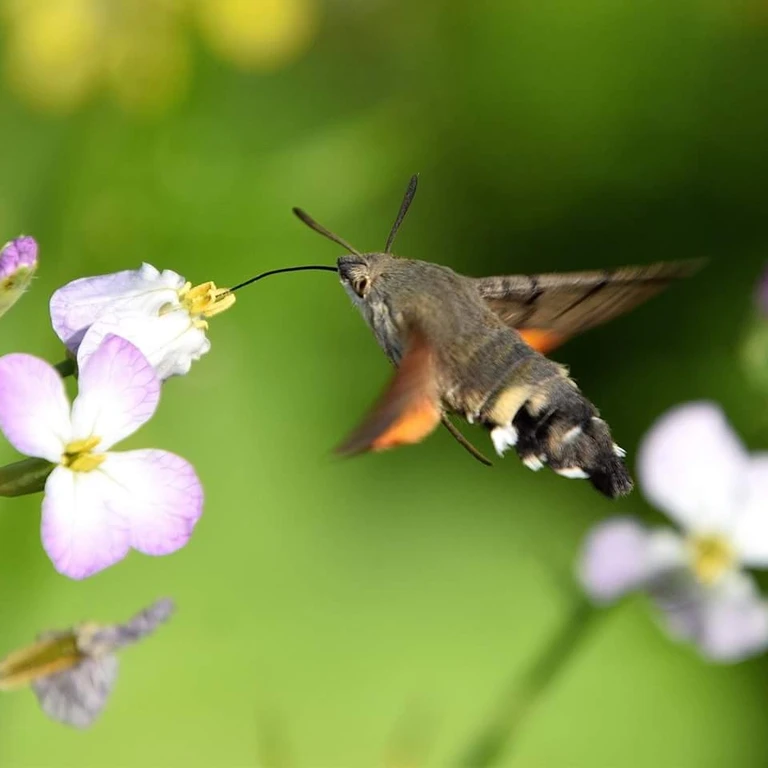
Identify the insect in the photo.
Macroglossum stellatarum
